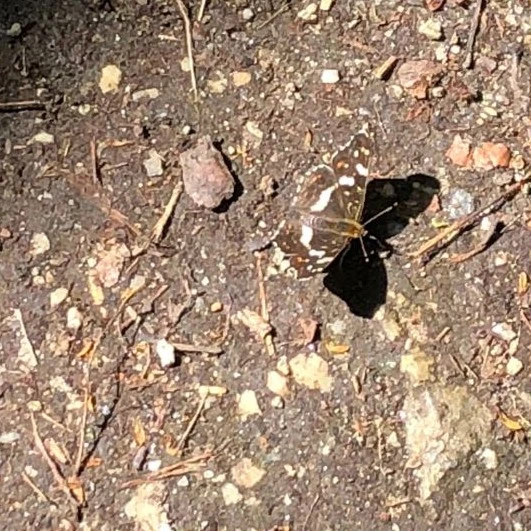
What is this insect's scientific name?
Araschnia levana
